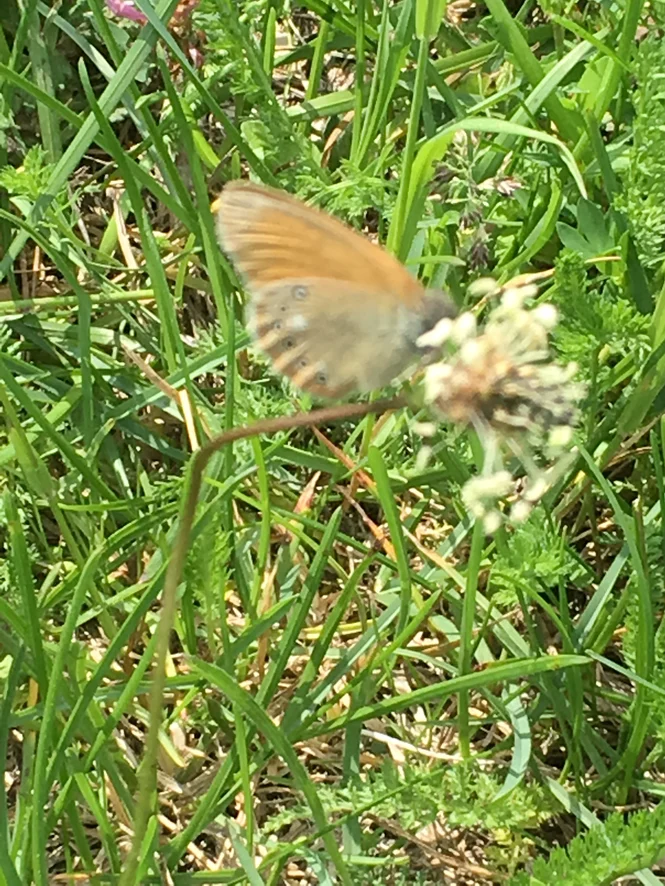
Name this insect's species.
Coenonympha glycerion (also Coenonympha iphis)
